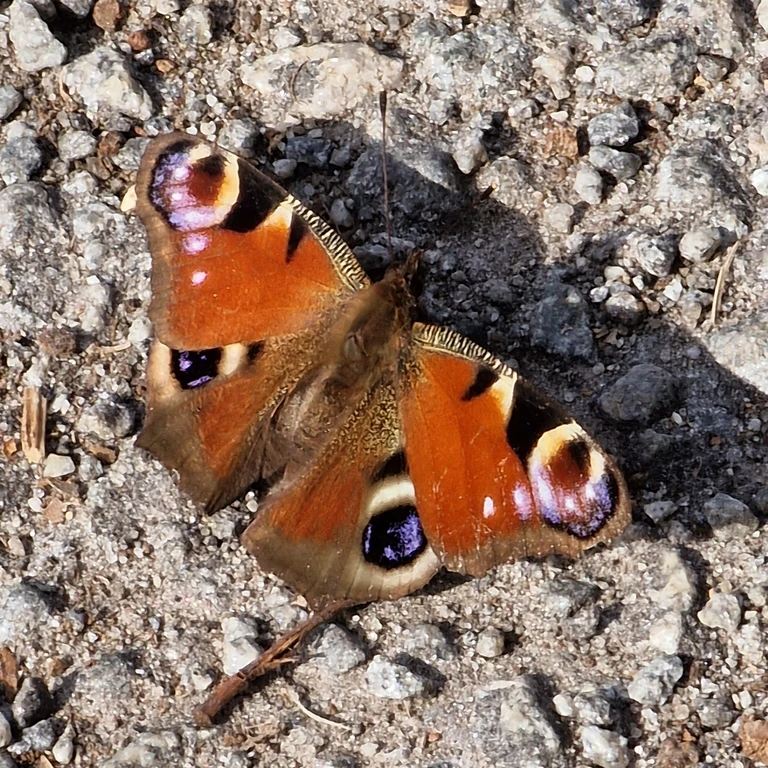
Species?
Aglais io
